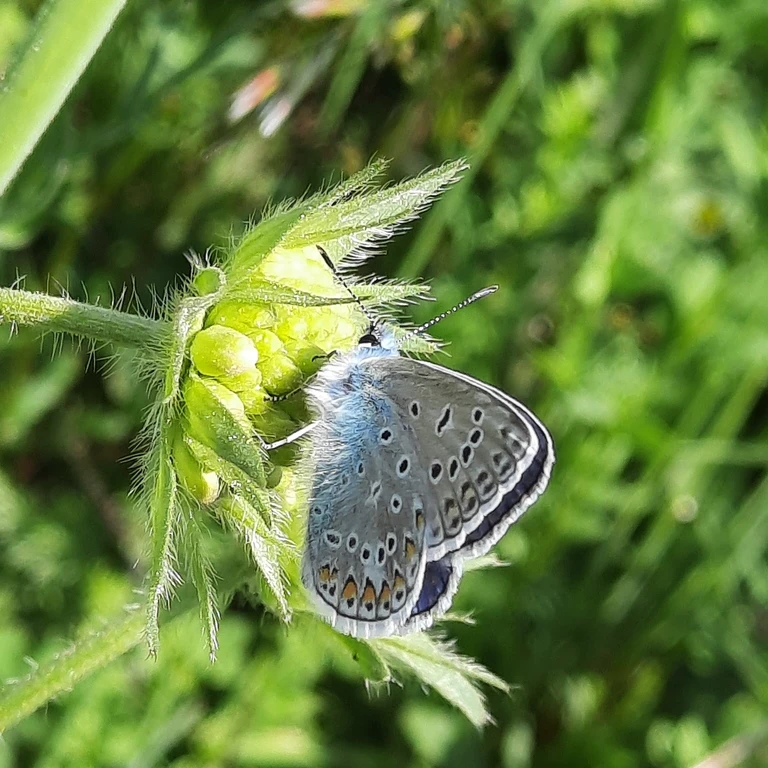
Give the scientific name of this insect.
Polyommatus icarus
